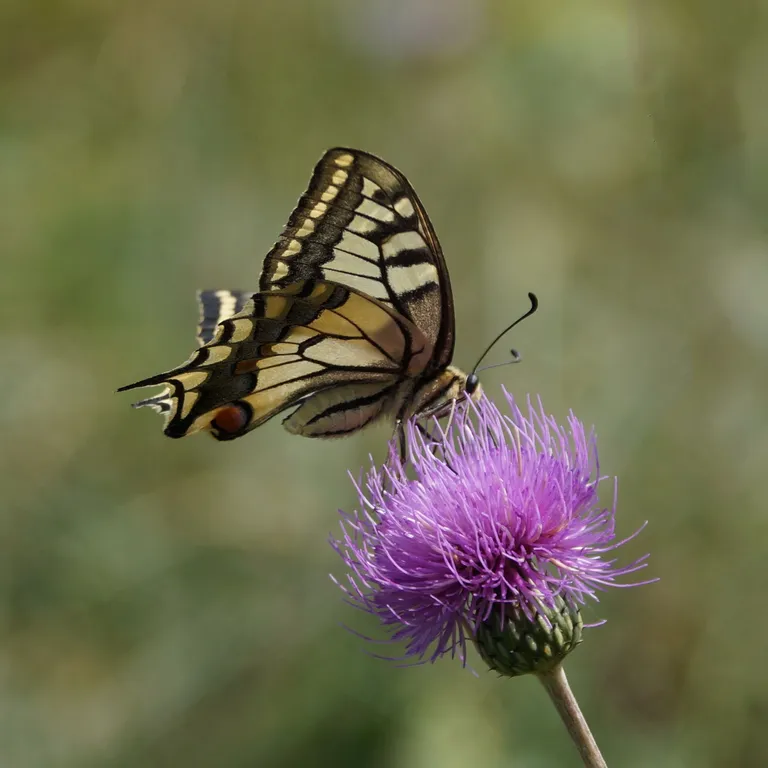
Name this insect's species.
Papilio machaon
